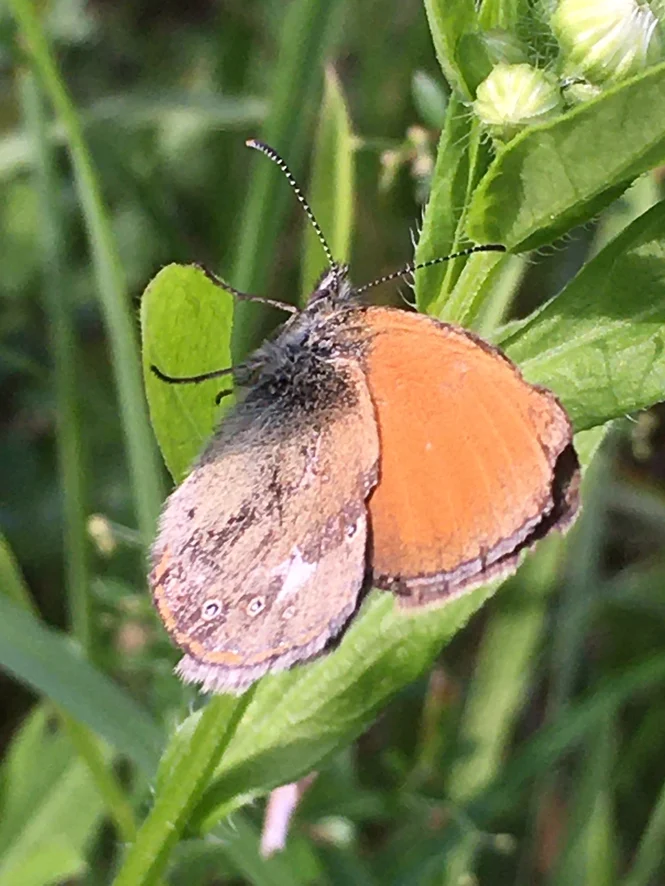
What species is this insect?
Coenonympha glycerion (also Coenonympha iphis)
